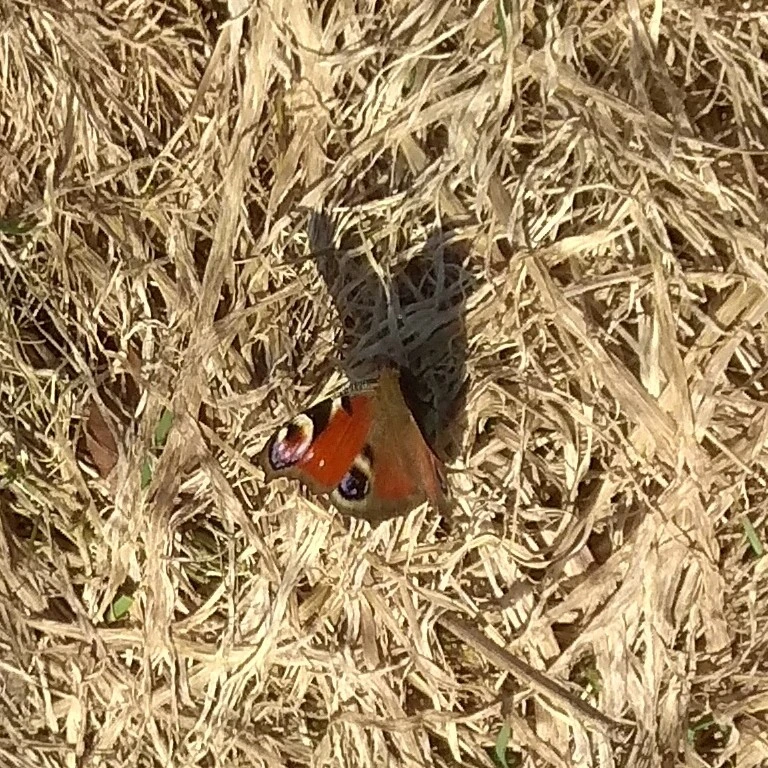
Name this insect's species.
Aglais io
